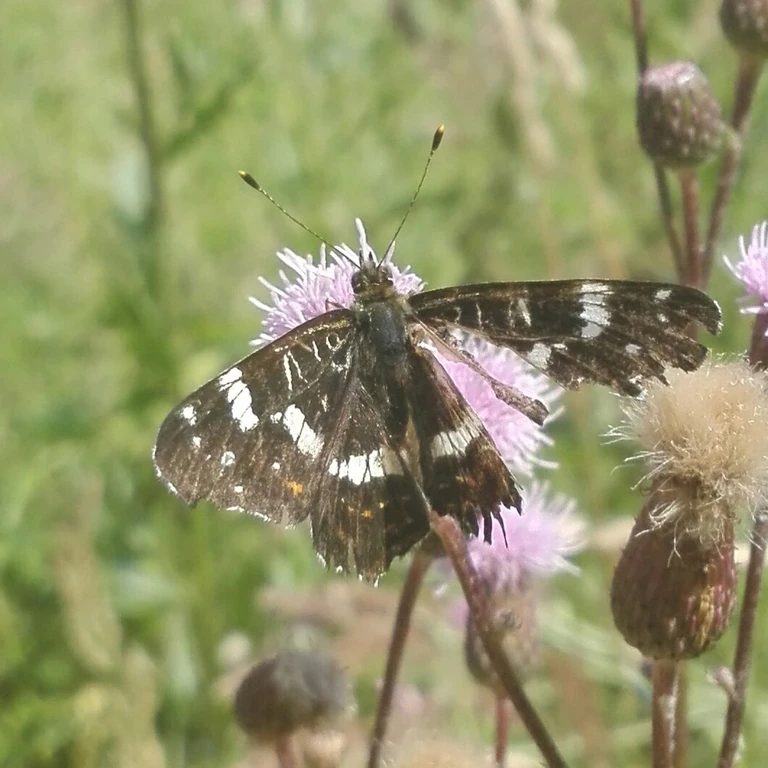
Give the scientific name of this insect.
Araschnia levana
